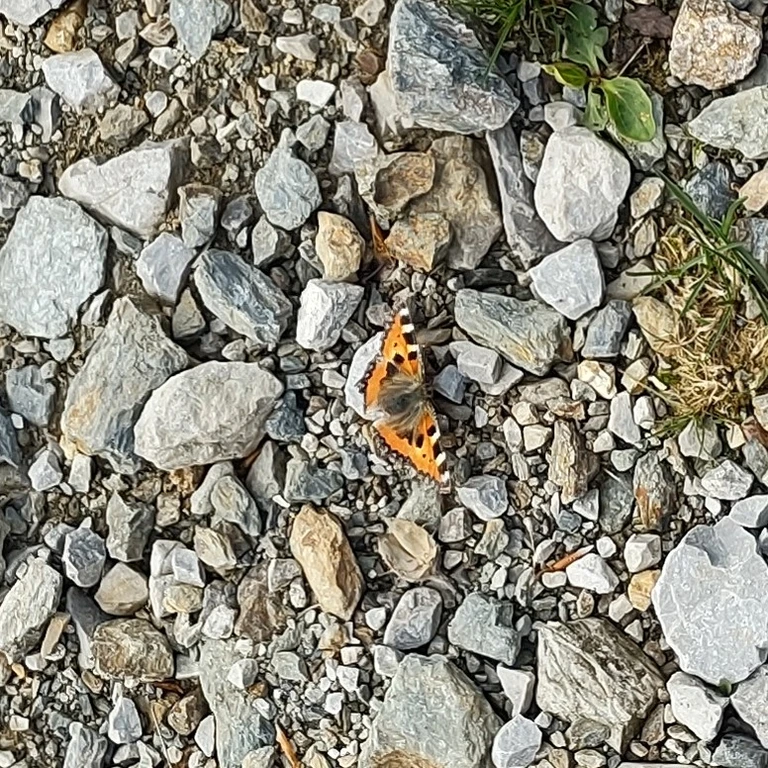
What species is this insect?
Aglais urticae
